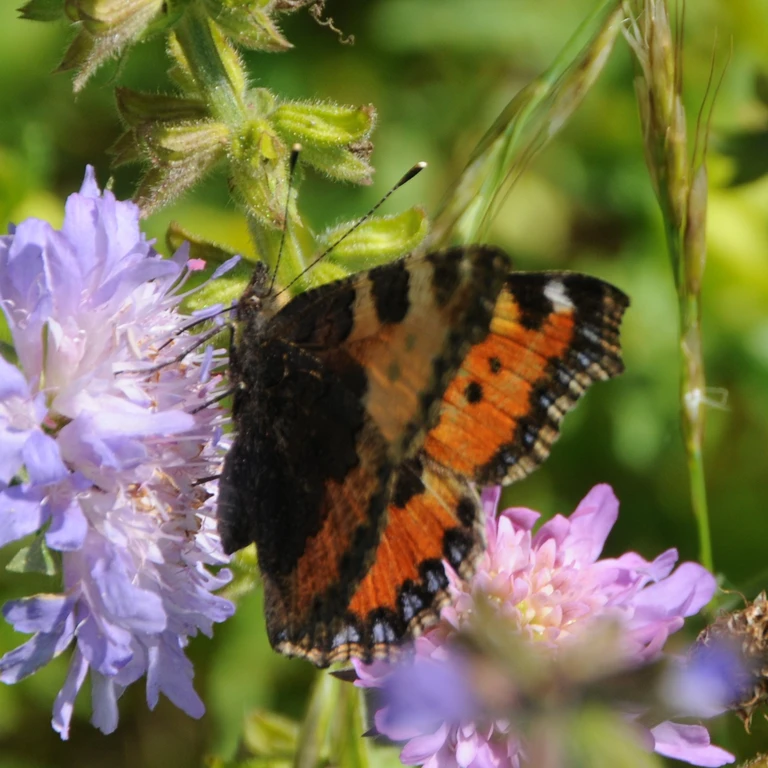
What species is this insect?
Aglais urticae
